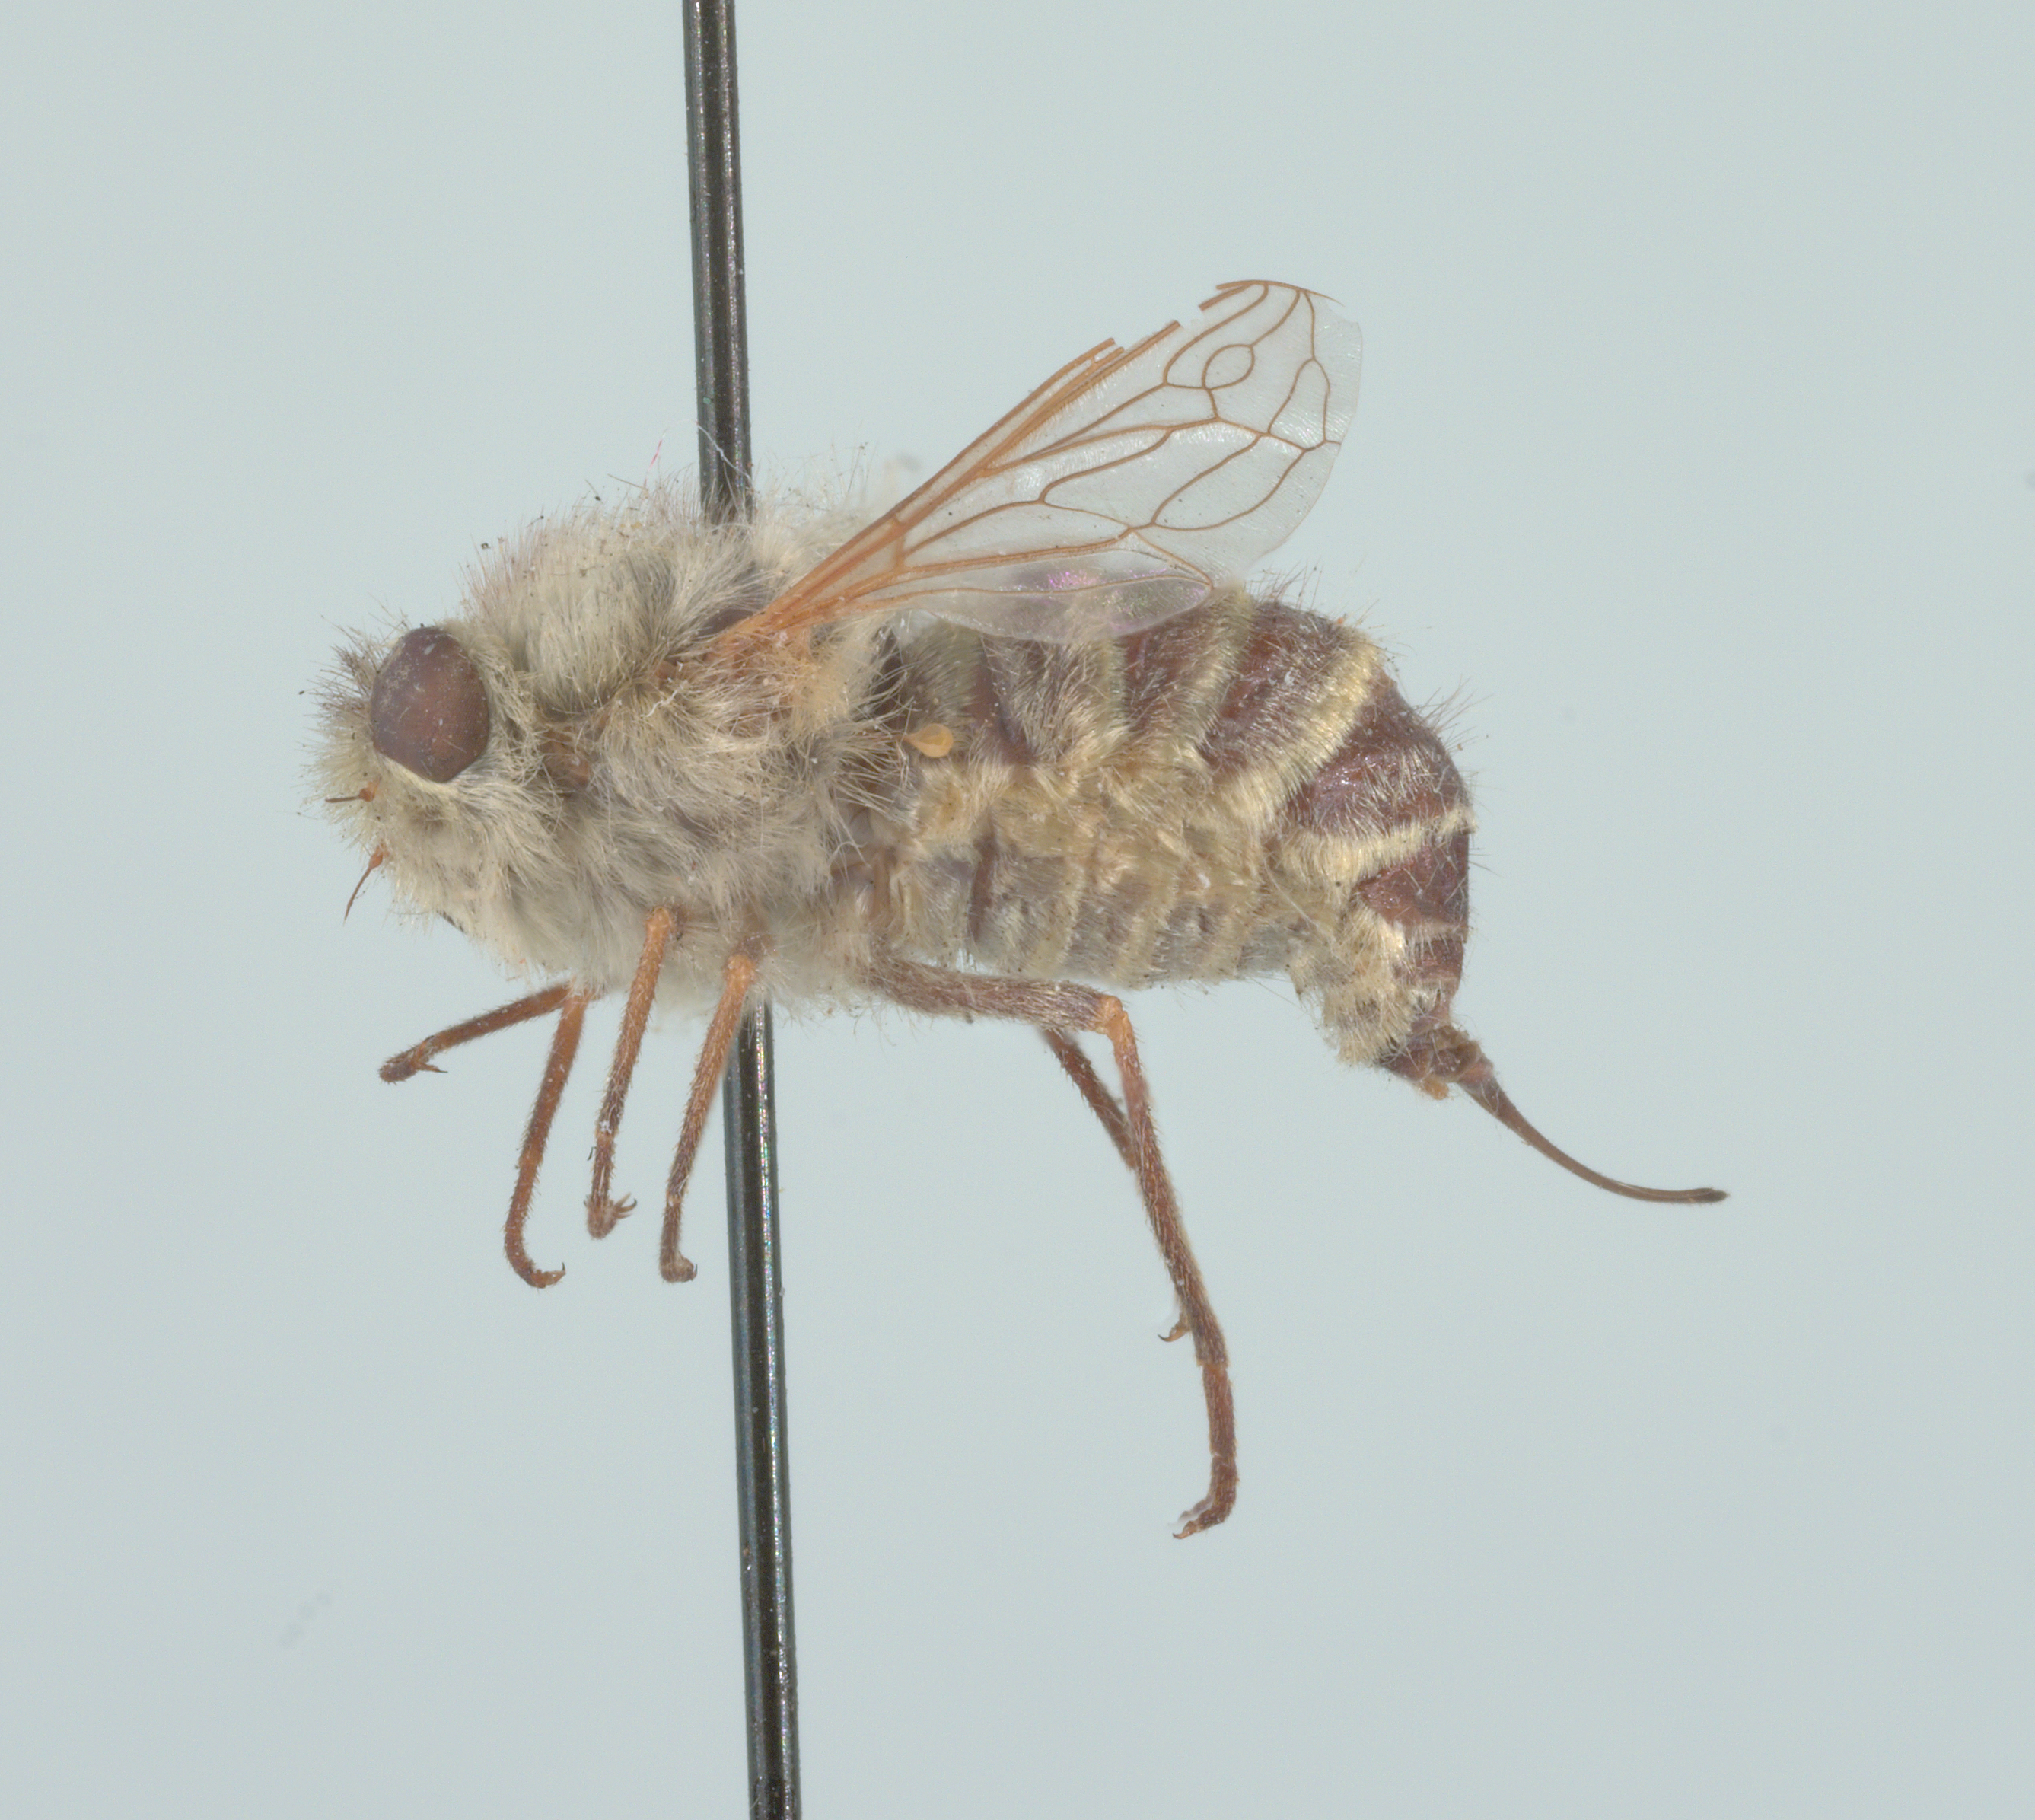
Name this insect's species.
Trichopsidea clausa
